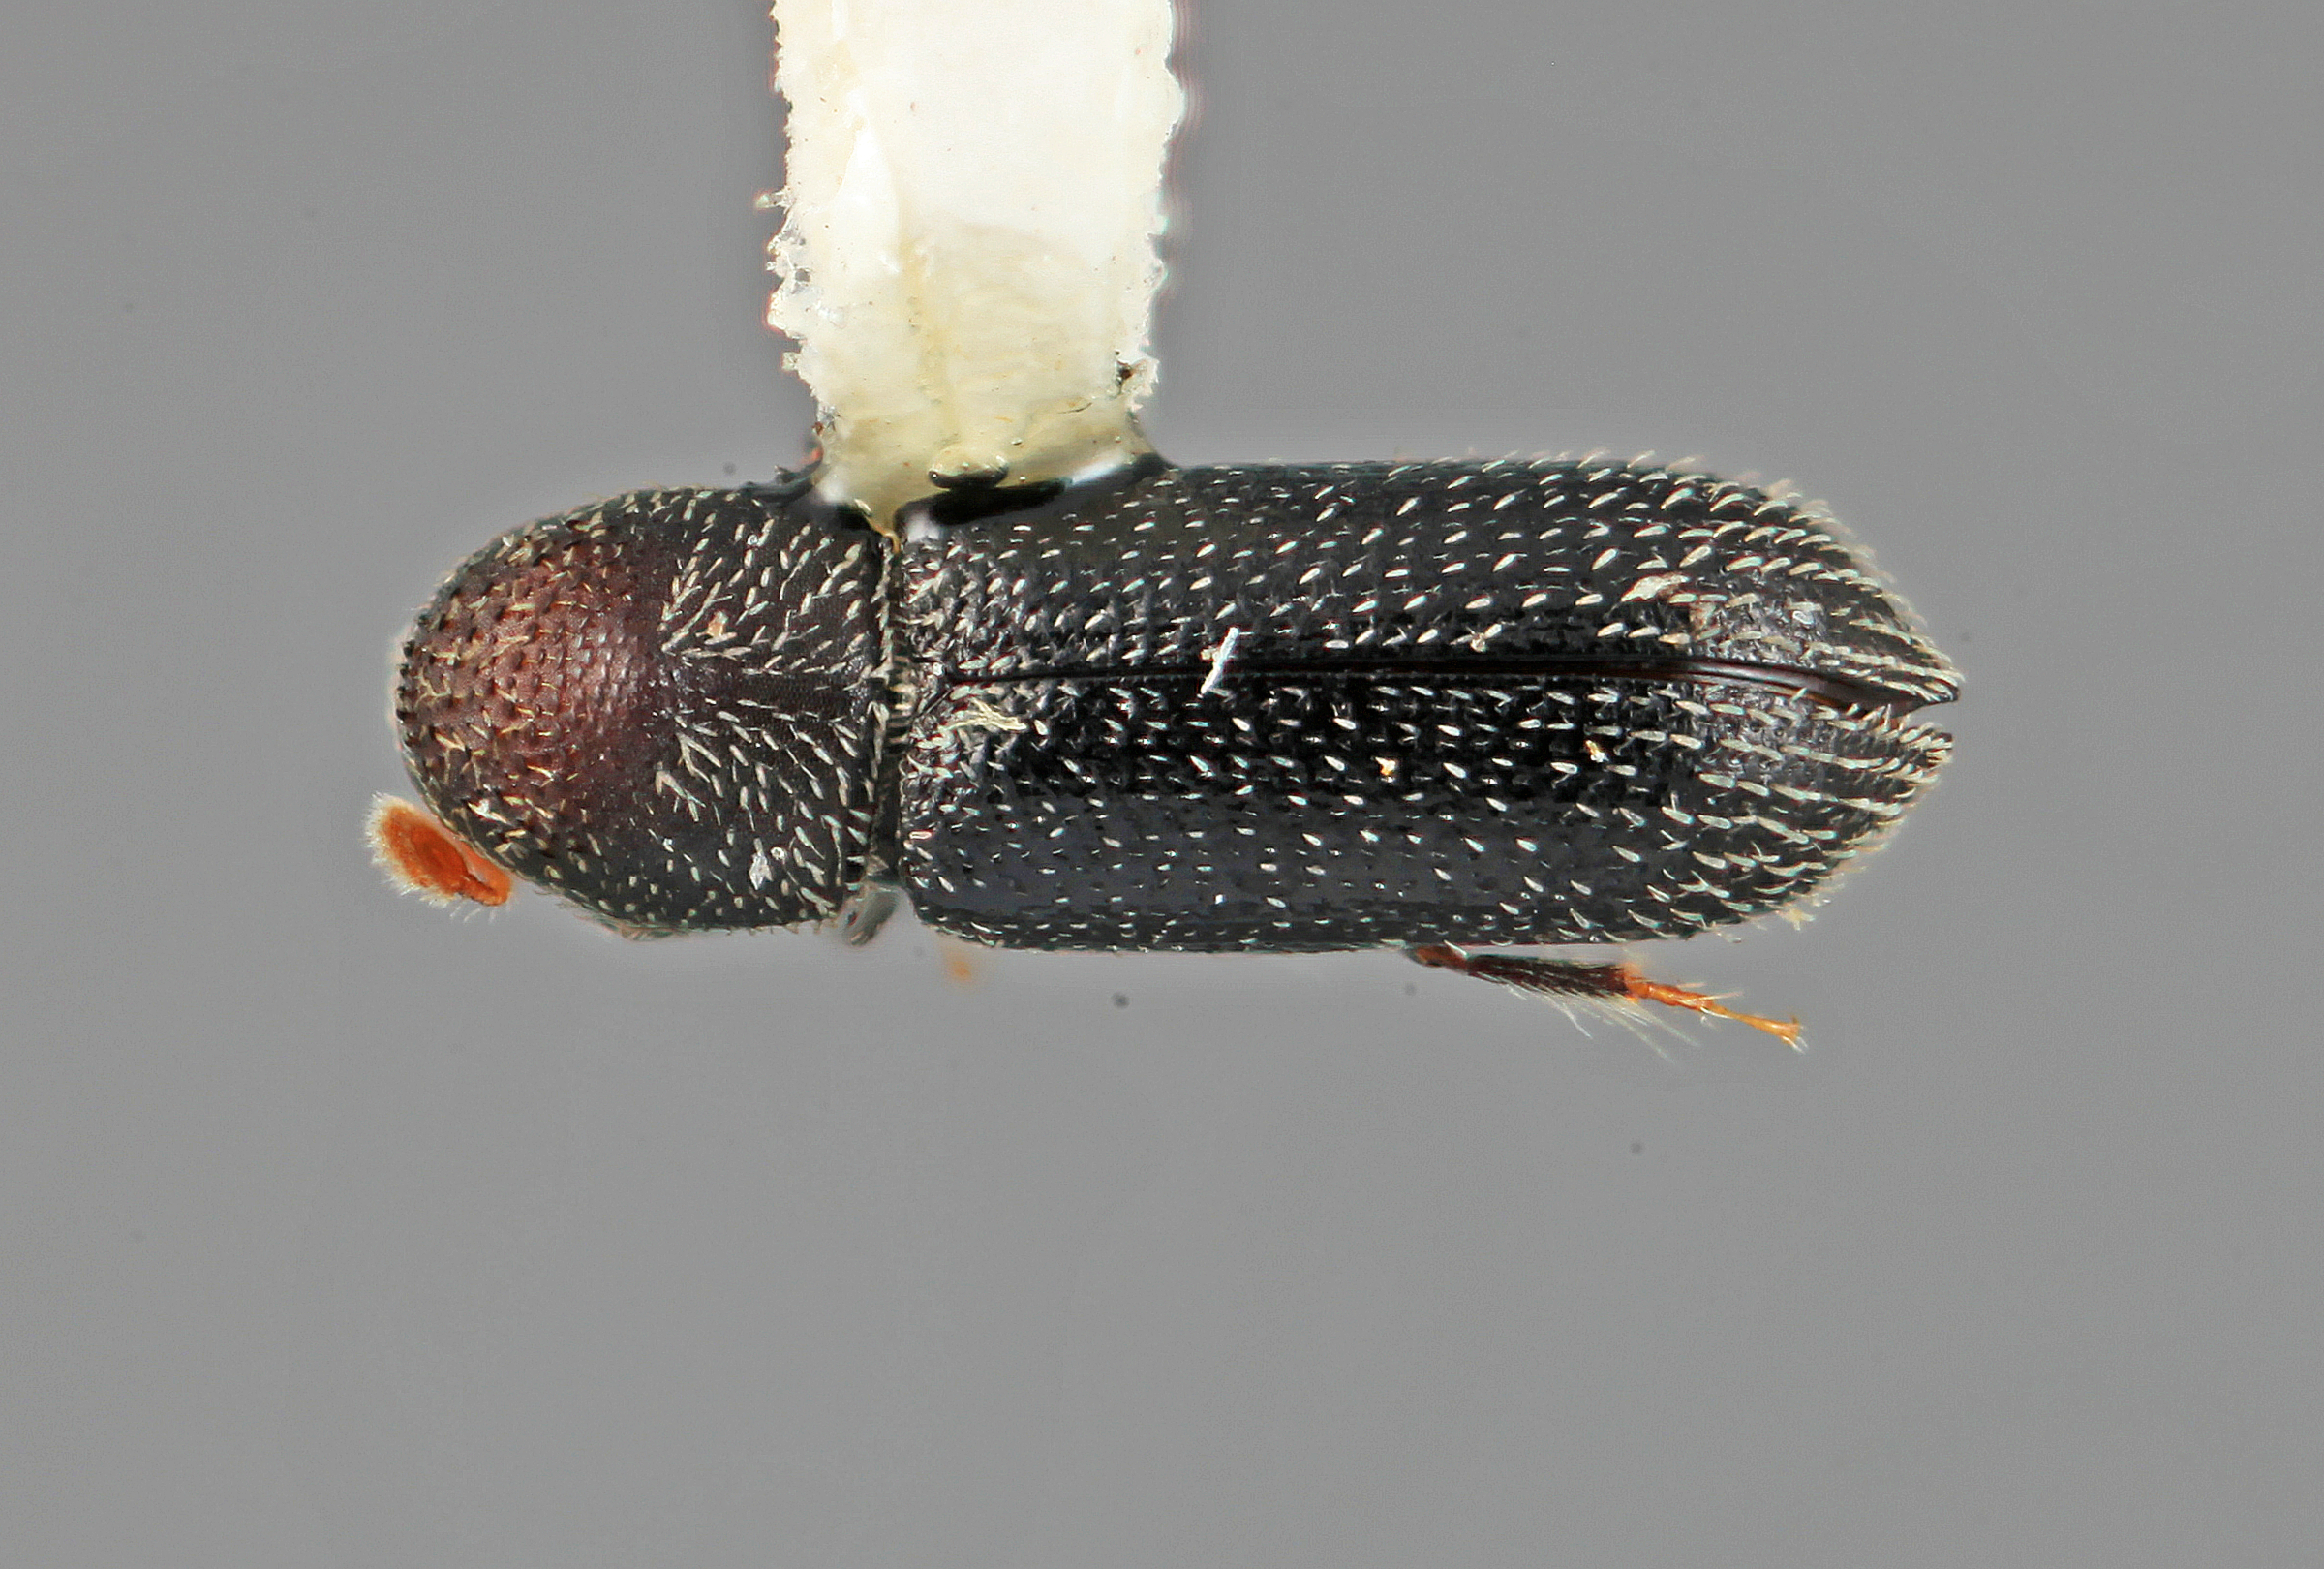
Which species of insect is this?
Micracisella nitidula (also Micracis nitidula)
